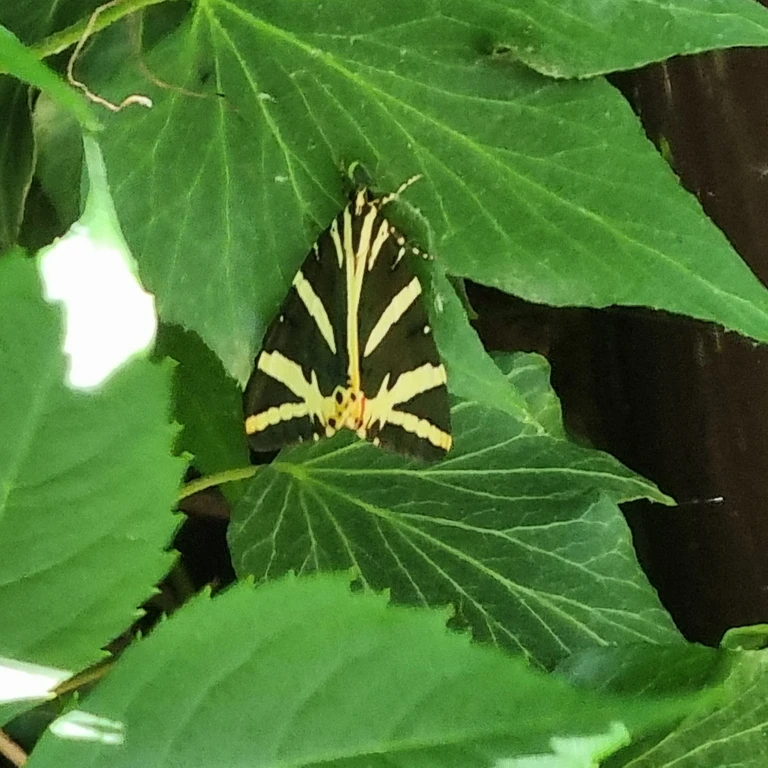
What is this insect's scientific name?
Euplagia quadripunctaria
